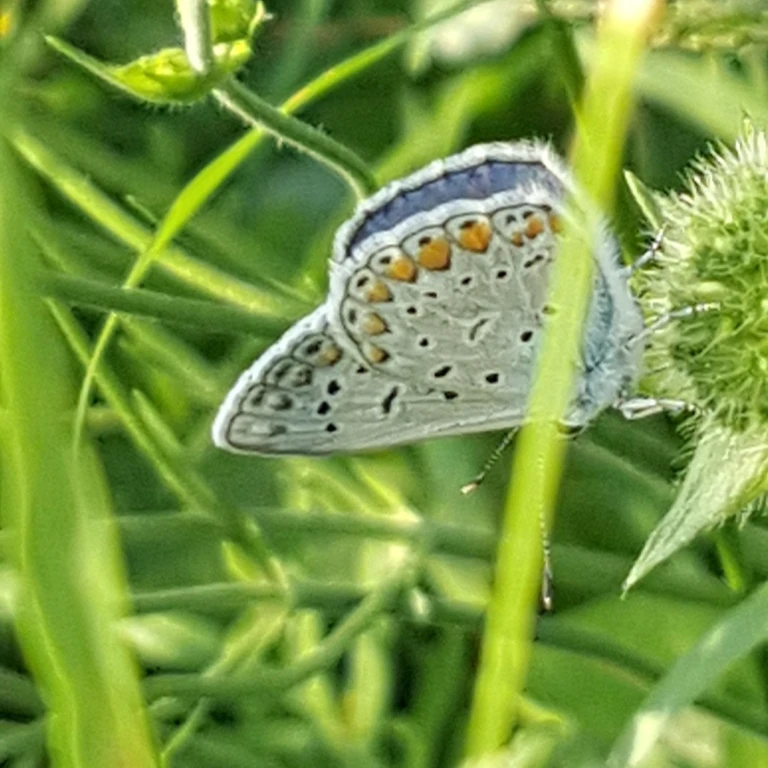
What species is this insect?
Polyommatus icarus
